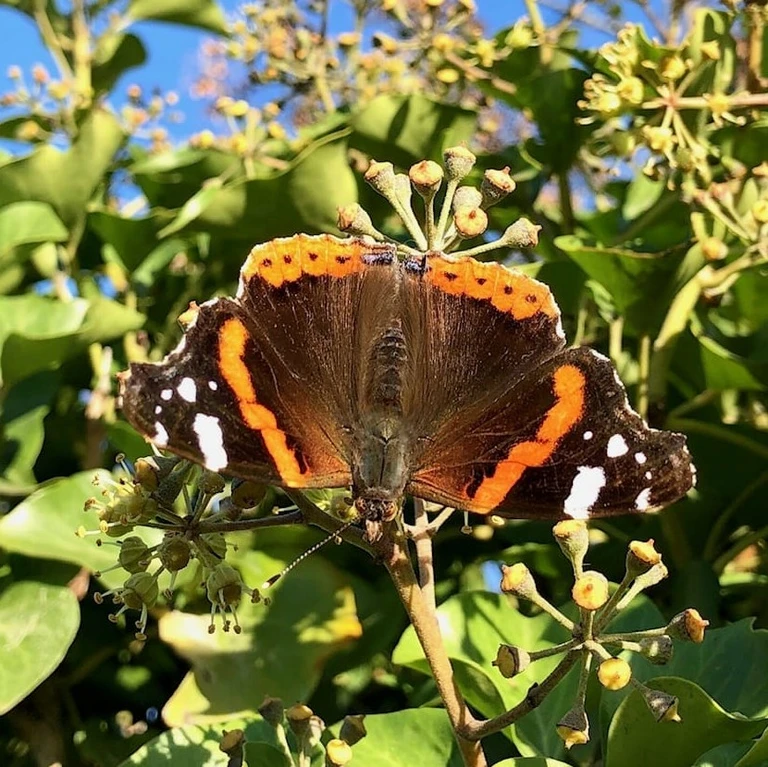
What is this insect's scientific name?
Vanessa atalanta
